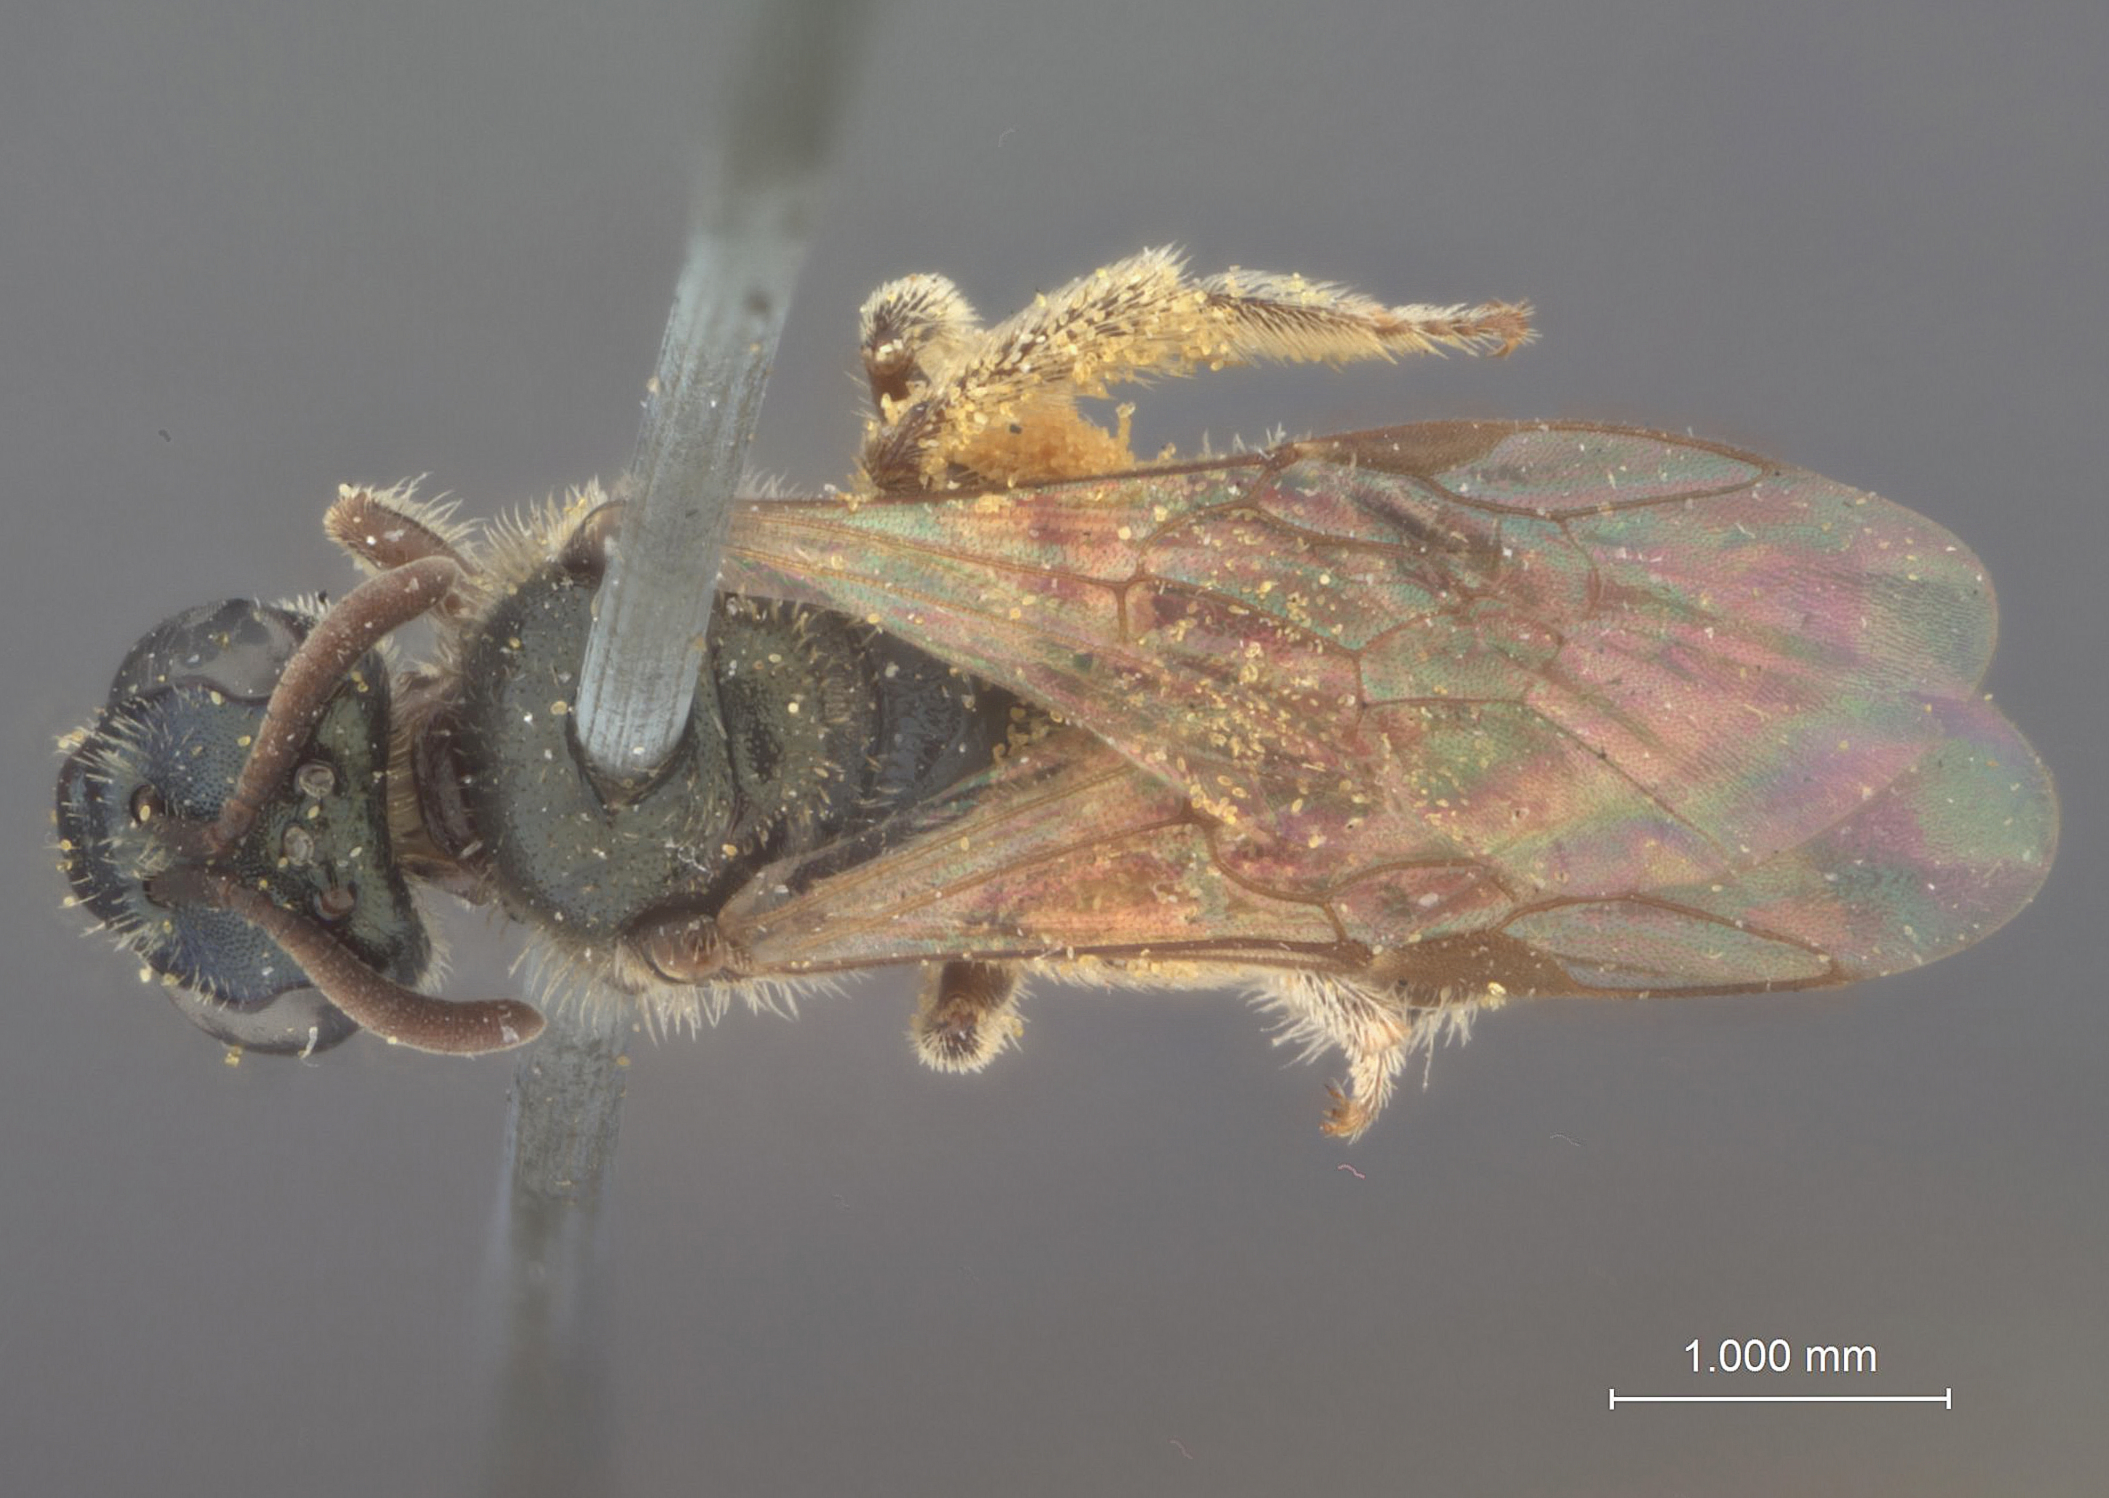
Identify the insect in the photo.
Halictus tenax
